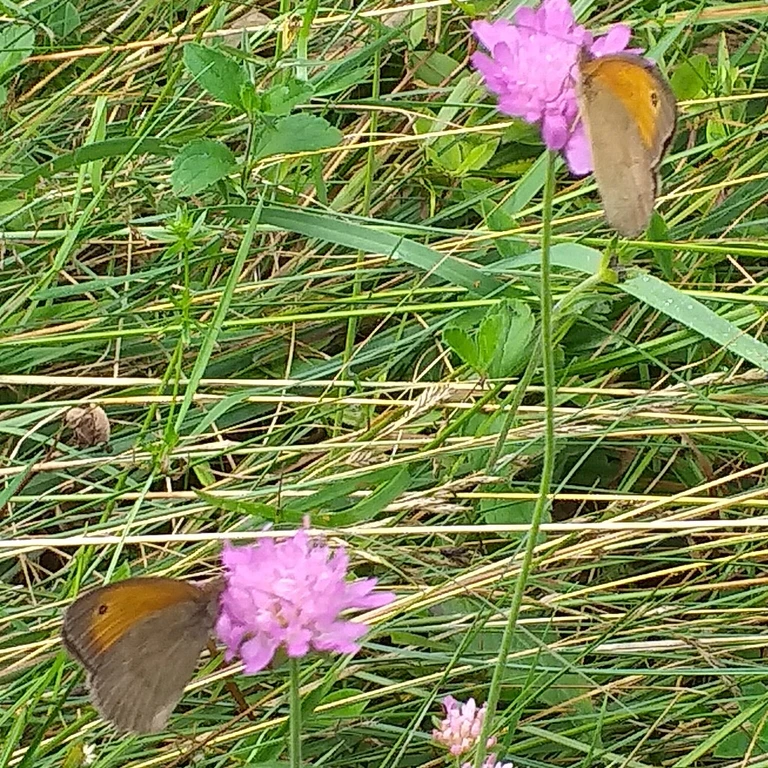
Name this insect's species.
Maniola jurtina
